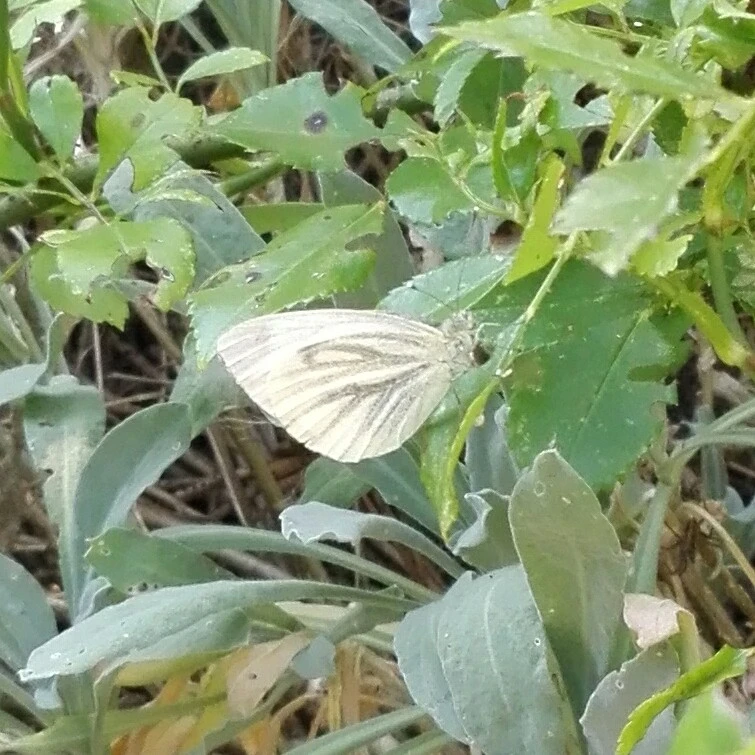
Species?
Pieris napi
